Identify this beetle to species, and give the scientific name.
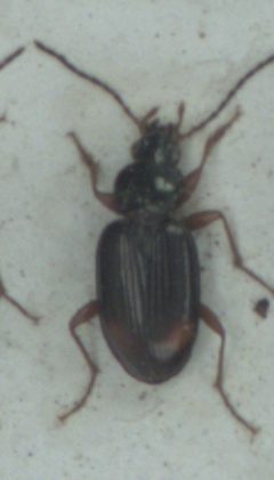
Bembidion lunatum
